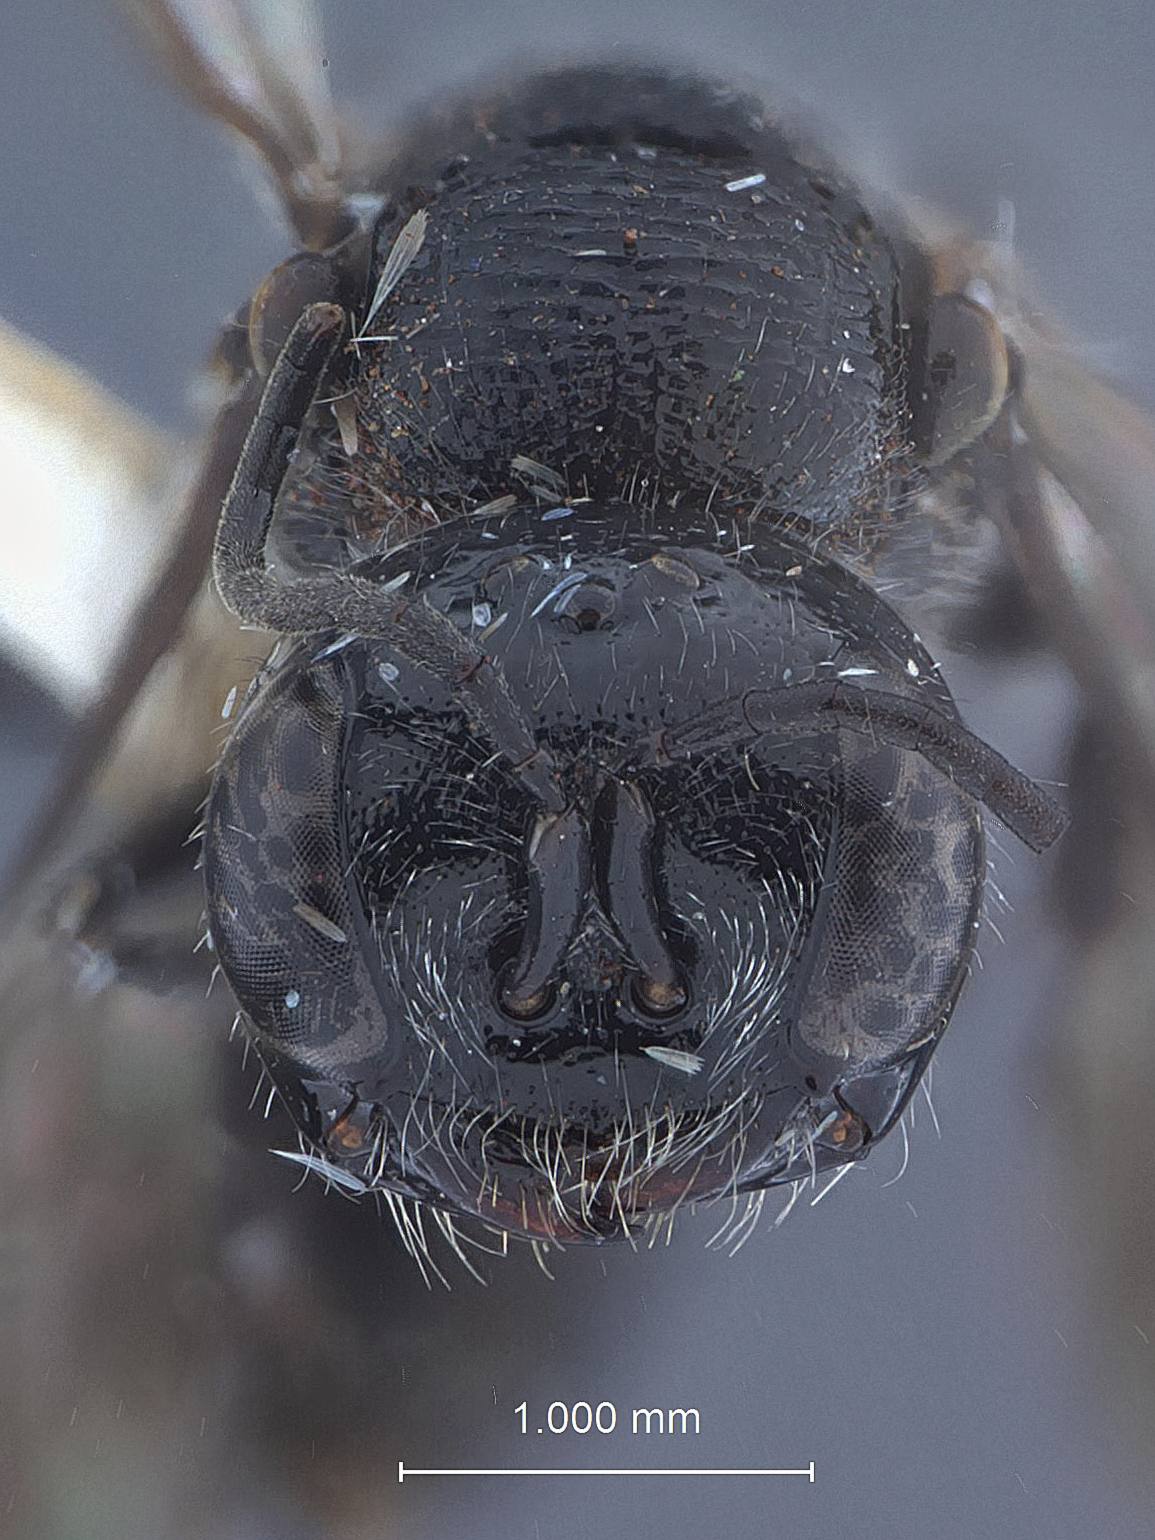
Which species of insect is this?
Pemphredon pulawskii
